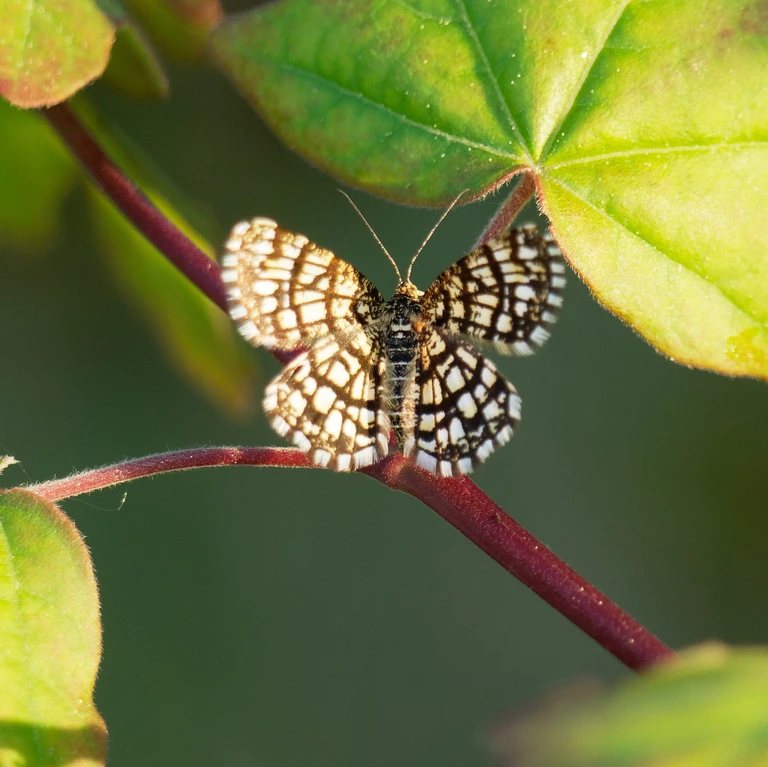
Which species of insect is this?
Chiasmia clathrata
